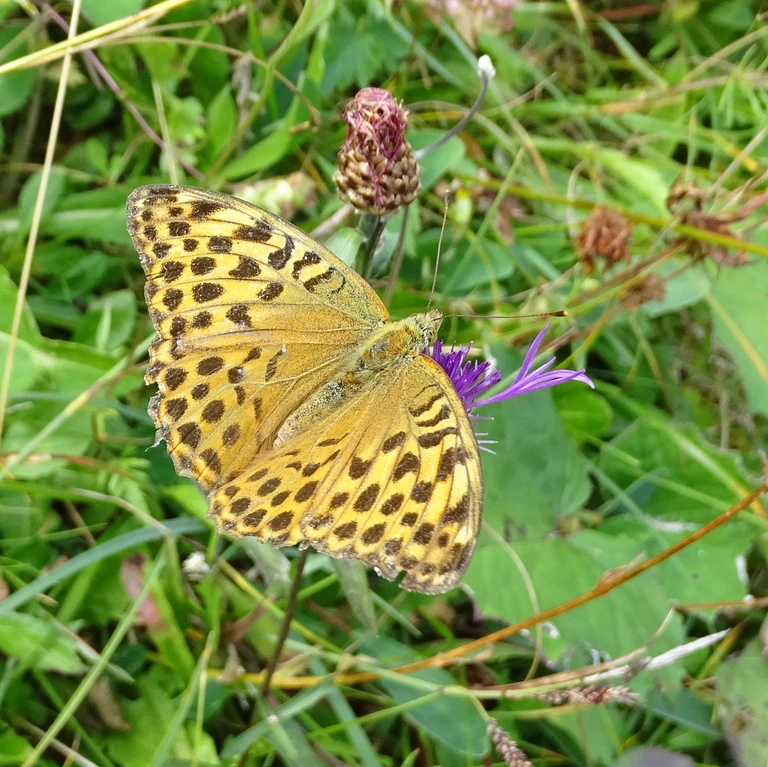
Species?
Argynnis paphia
